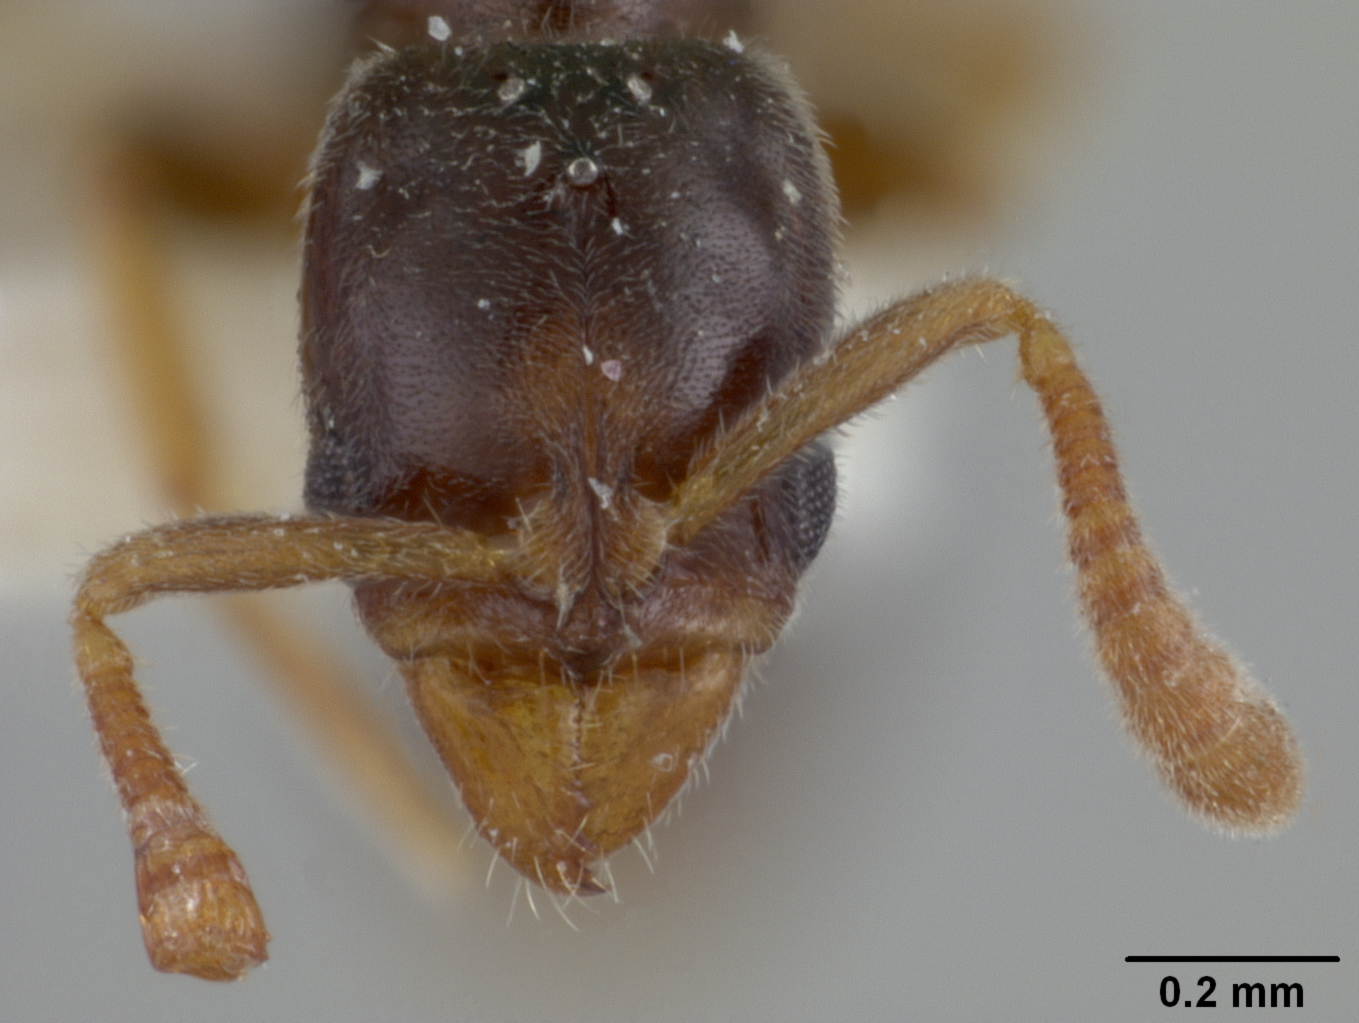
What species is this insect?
Ponera oblongiceps
